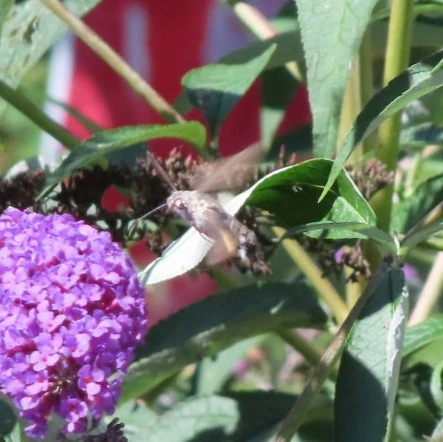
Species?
Macroglossum stellatarum
